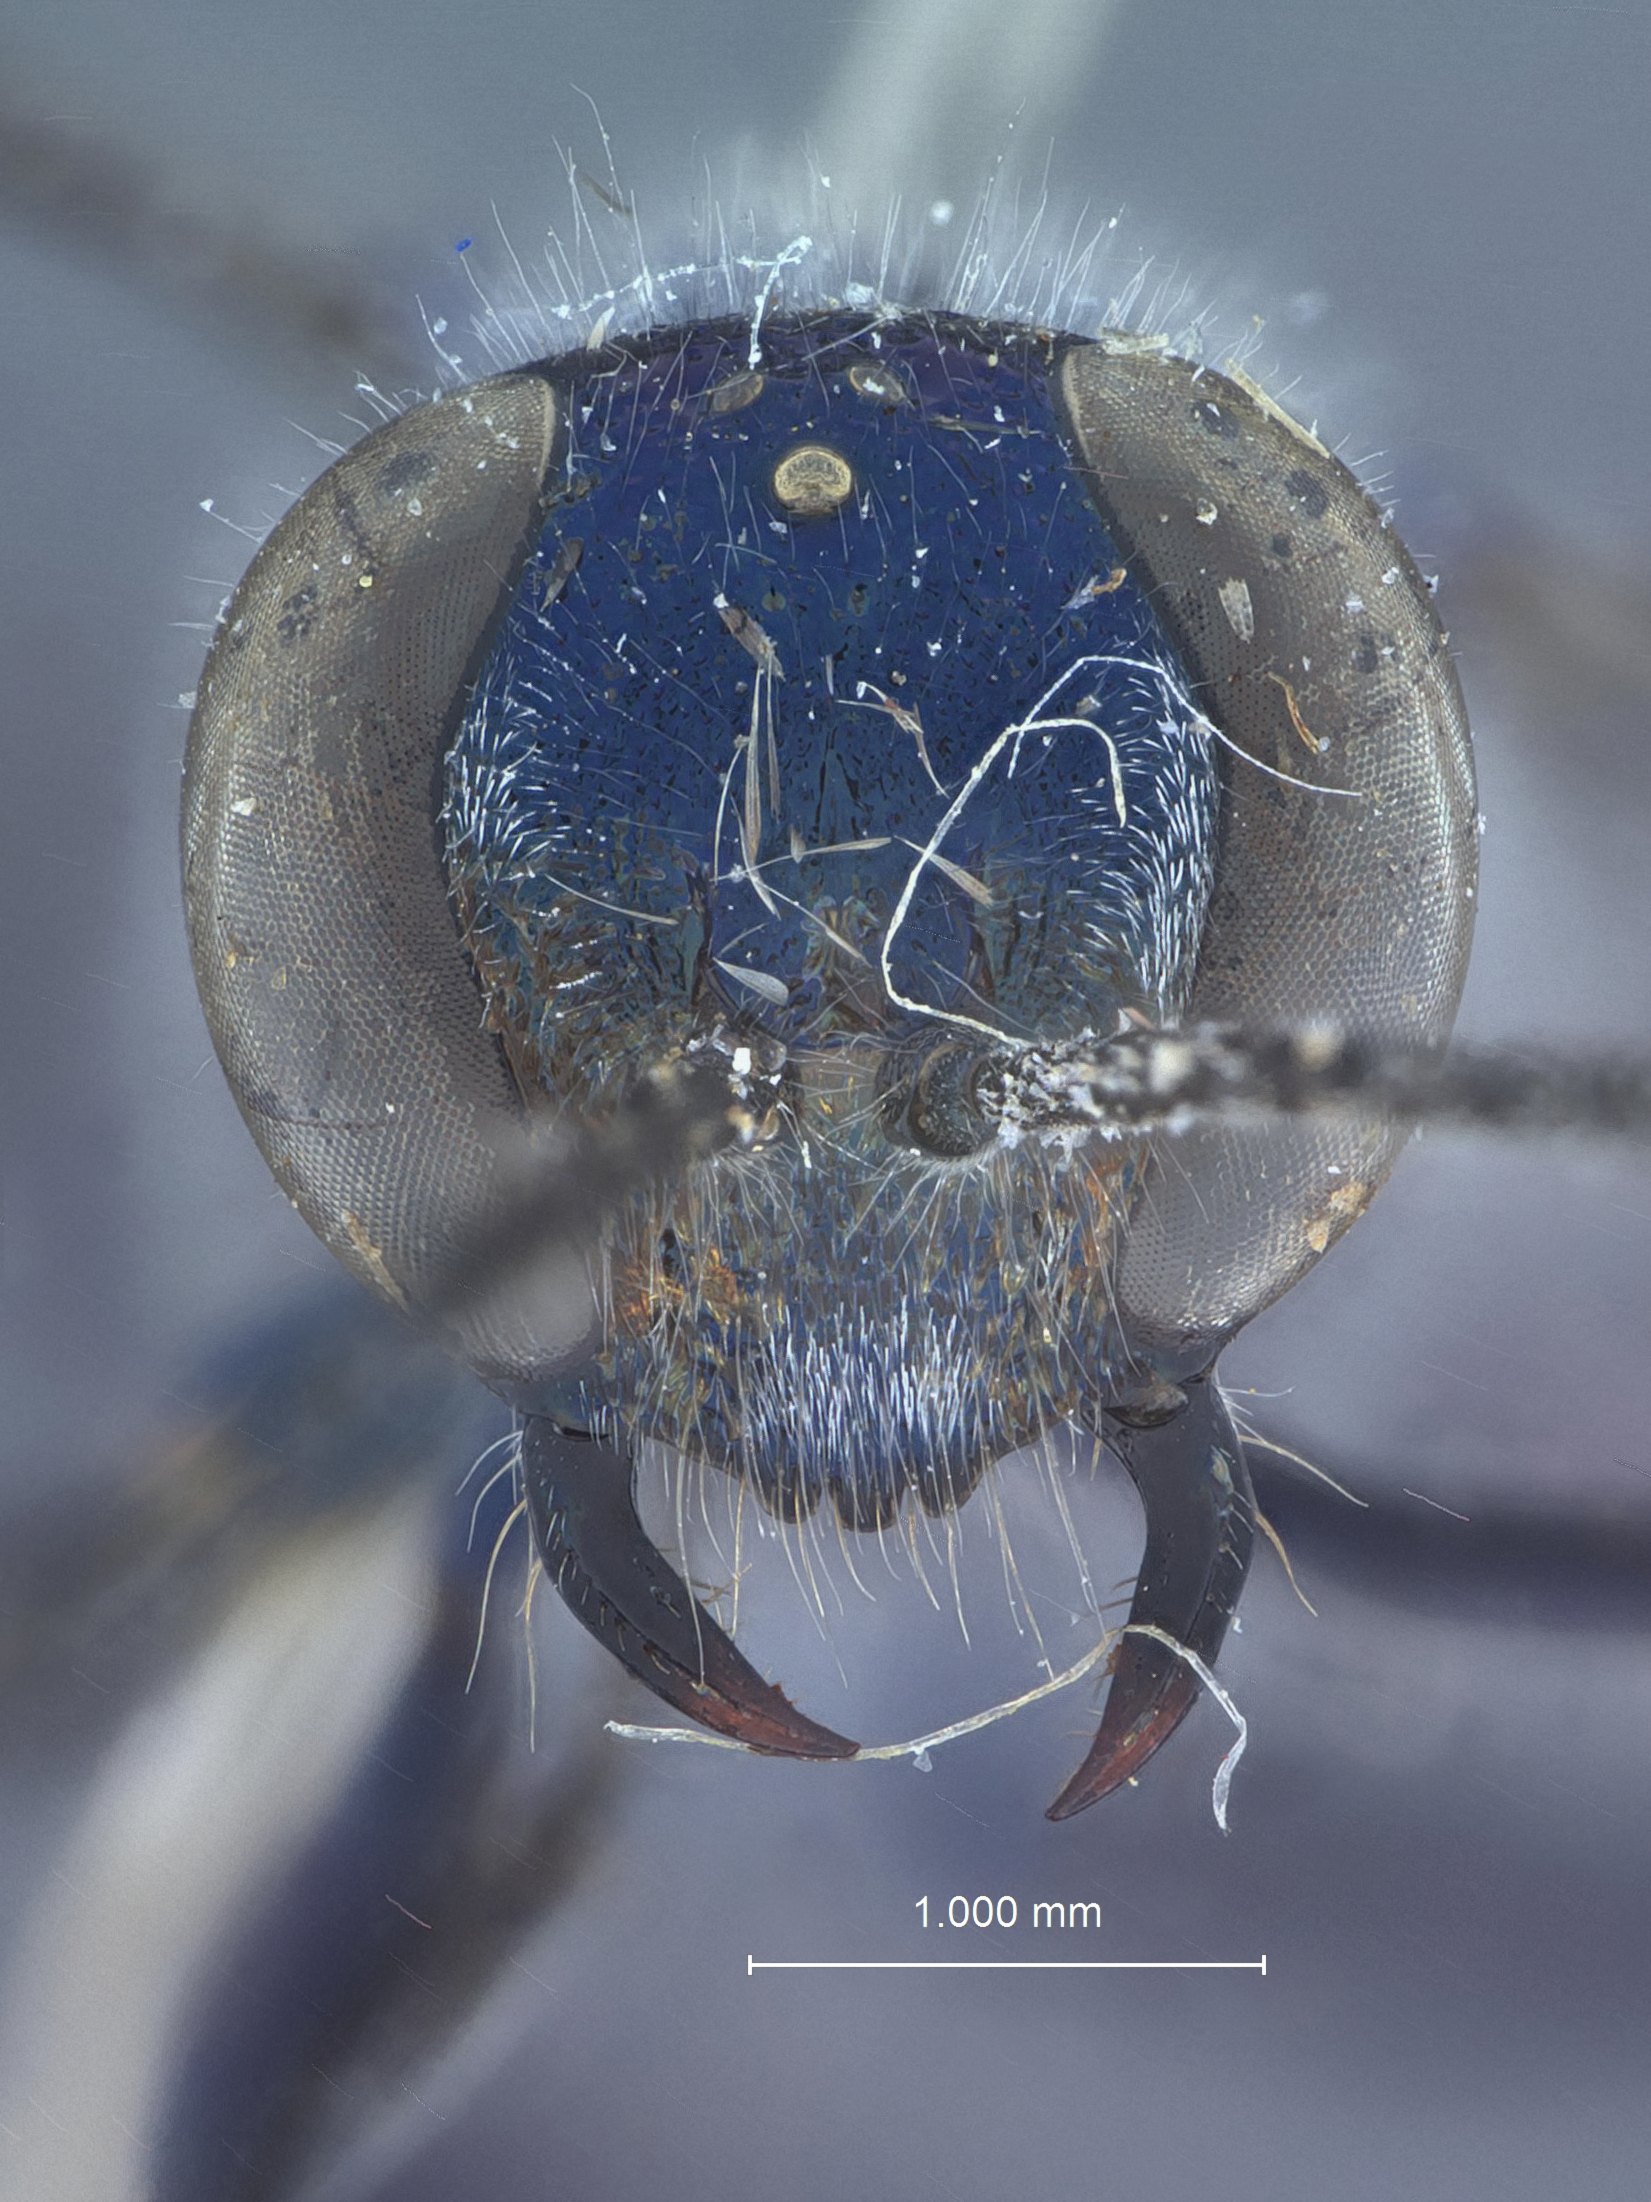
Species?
Chalybion gracile
